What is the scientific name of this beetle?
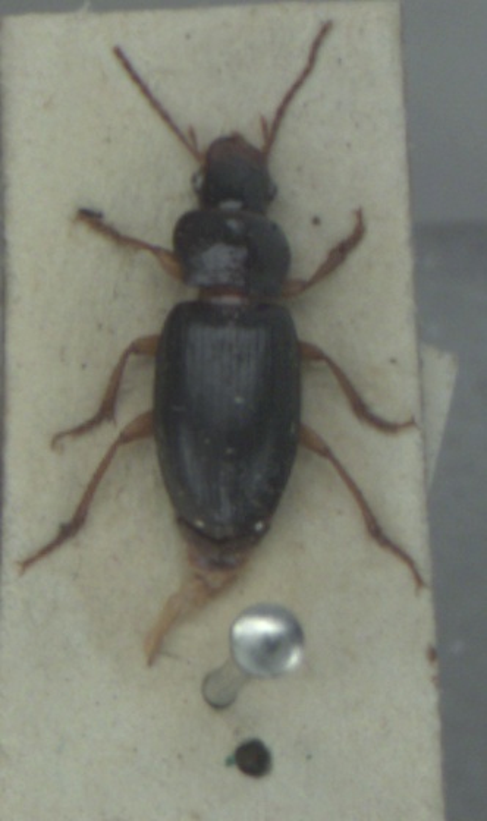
Ophonus rufibarbis
